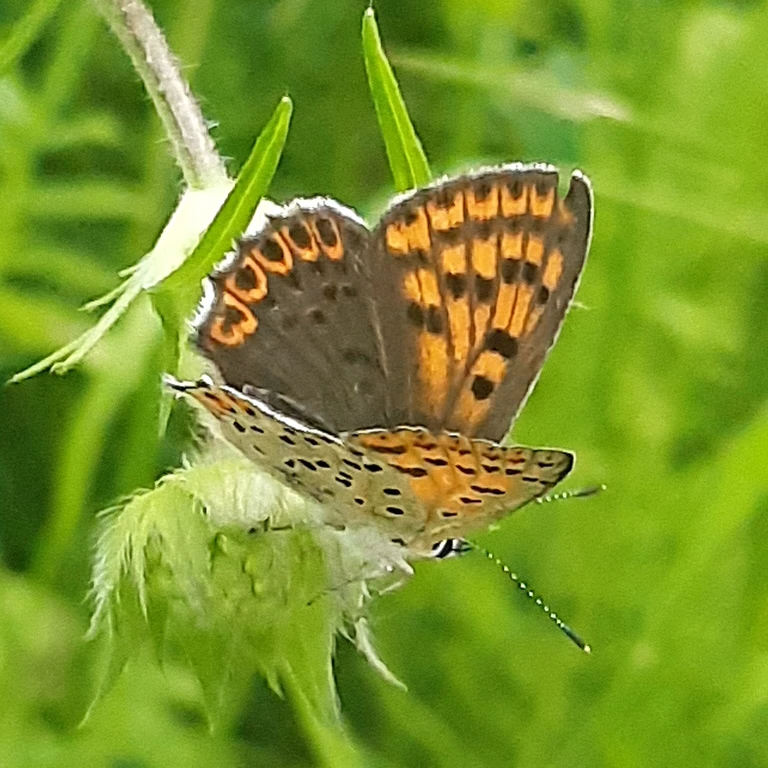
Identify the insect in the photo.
Lycaena tityrus (also Loweia tityrus)
